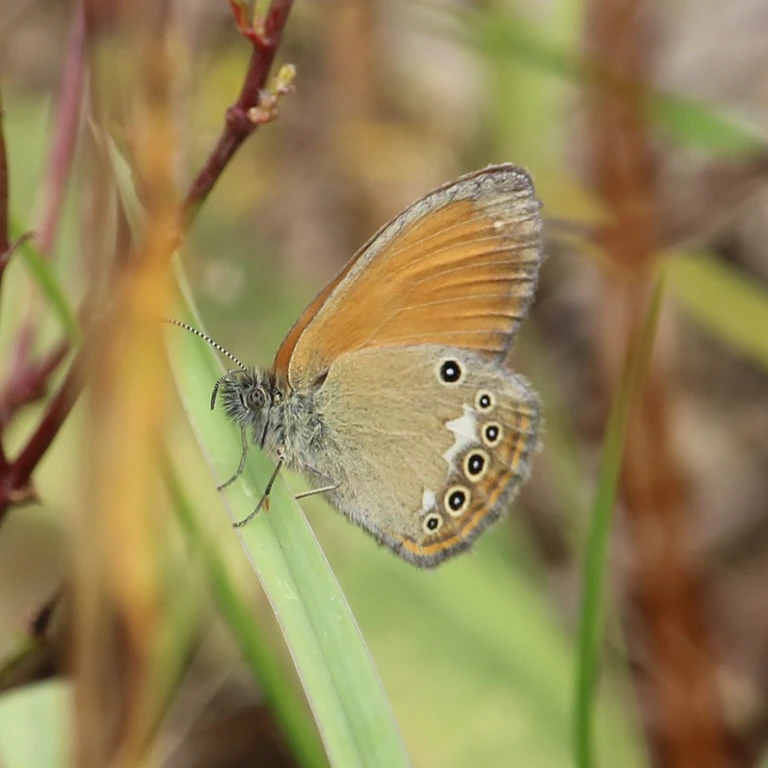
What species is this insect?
Coenonympha glycerion (also Coenonympha iphis)
